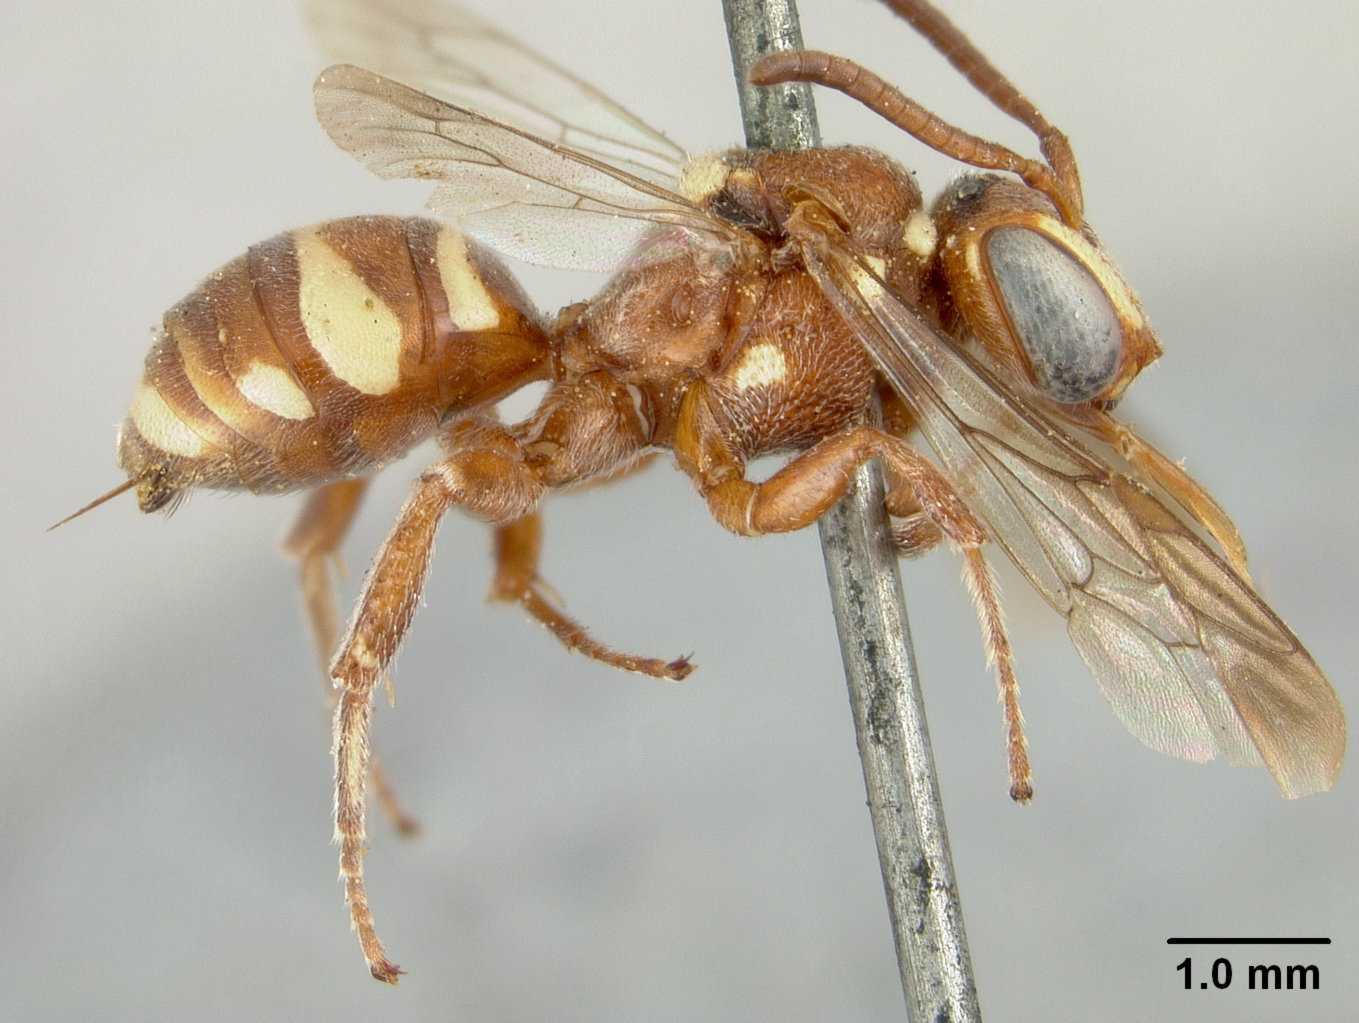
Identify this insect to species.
Nomada gutierreziae
